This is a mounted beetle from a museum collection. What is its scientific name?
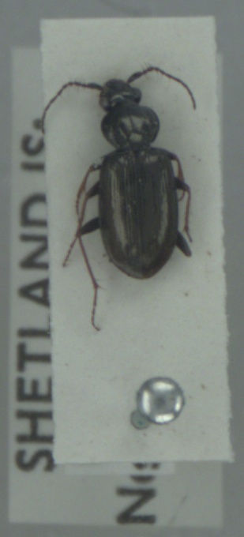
Loricera pilicornis
